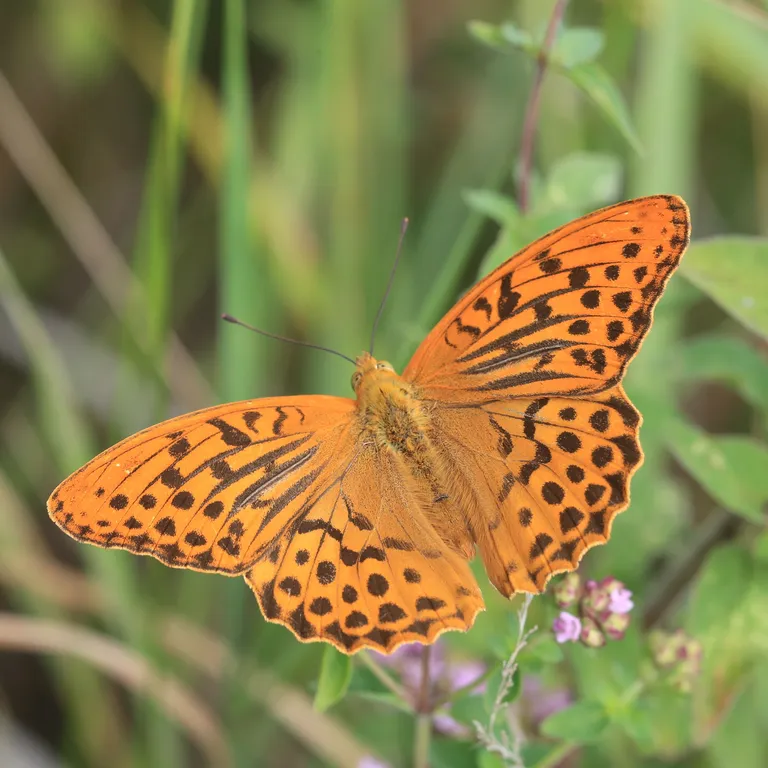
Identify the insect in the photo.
Argynnis paphia
